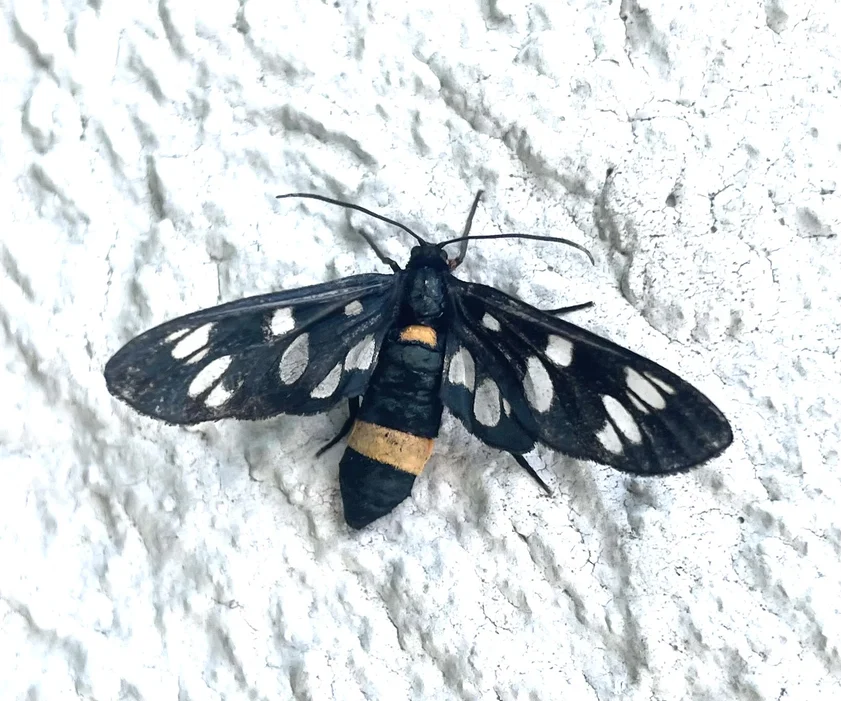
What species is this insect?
Amata phegea
